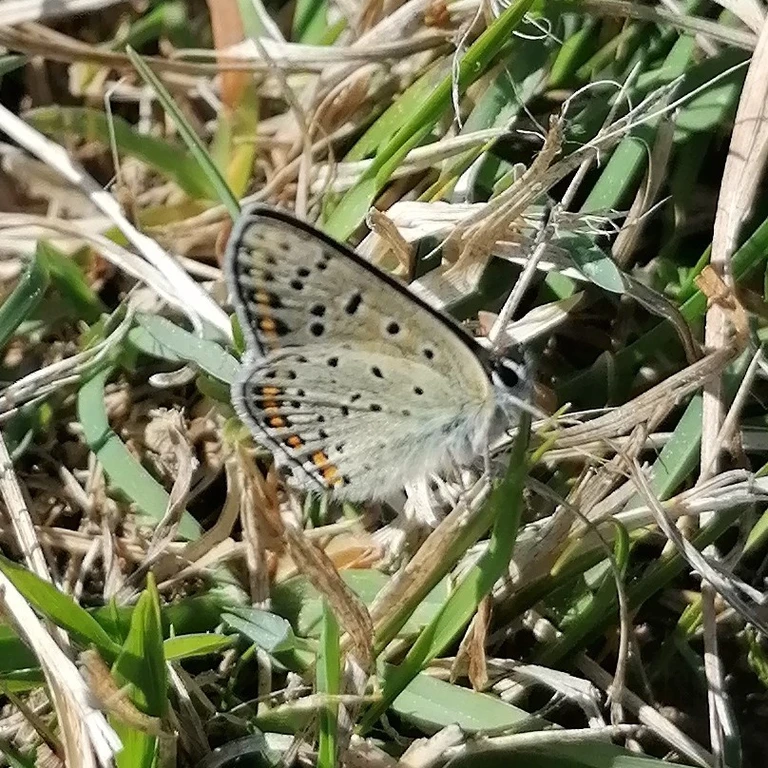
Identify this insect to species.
Lycaena tityrus (also Loweia tityrus)
